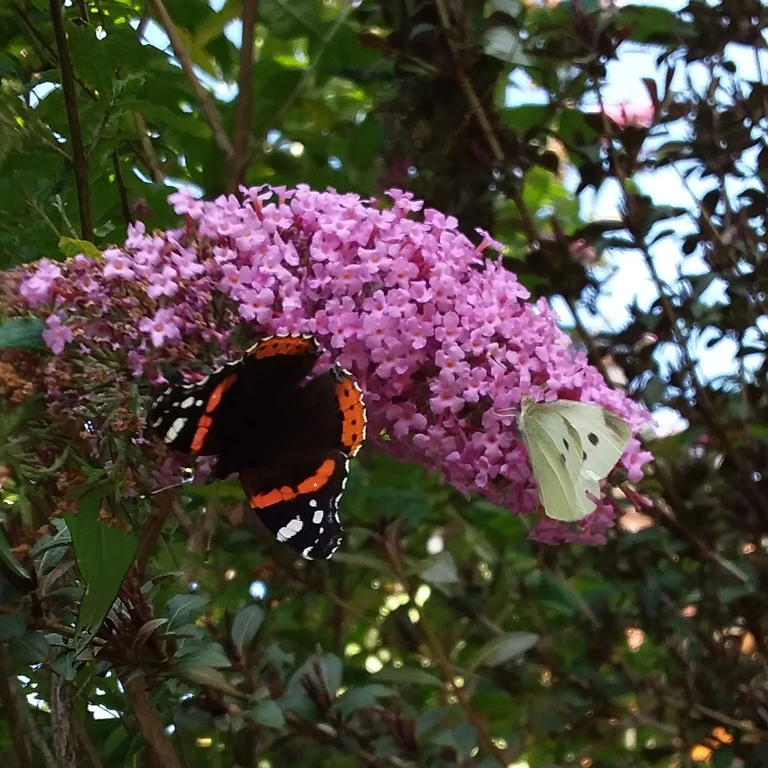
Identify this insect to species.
Vanessa atalanta
